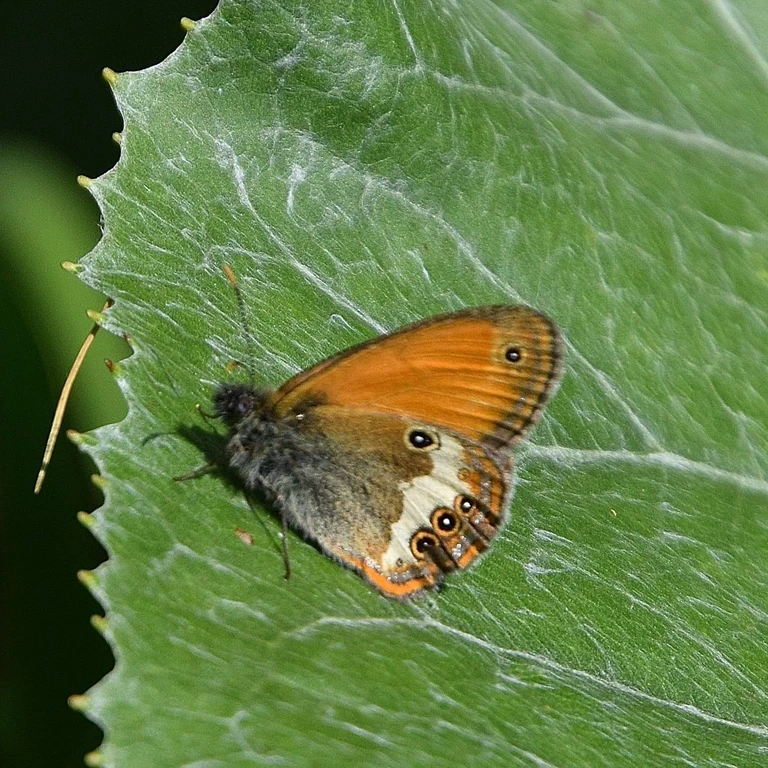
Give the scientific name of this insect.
Coenonympha arcania
